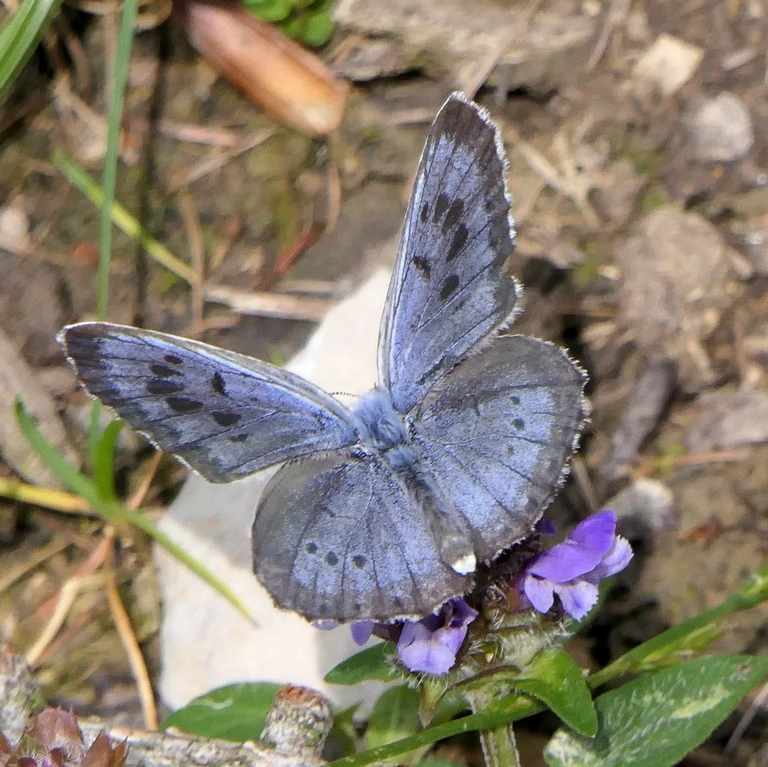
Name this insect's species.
Phengaris arion (also Maculinea arion)
